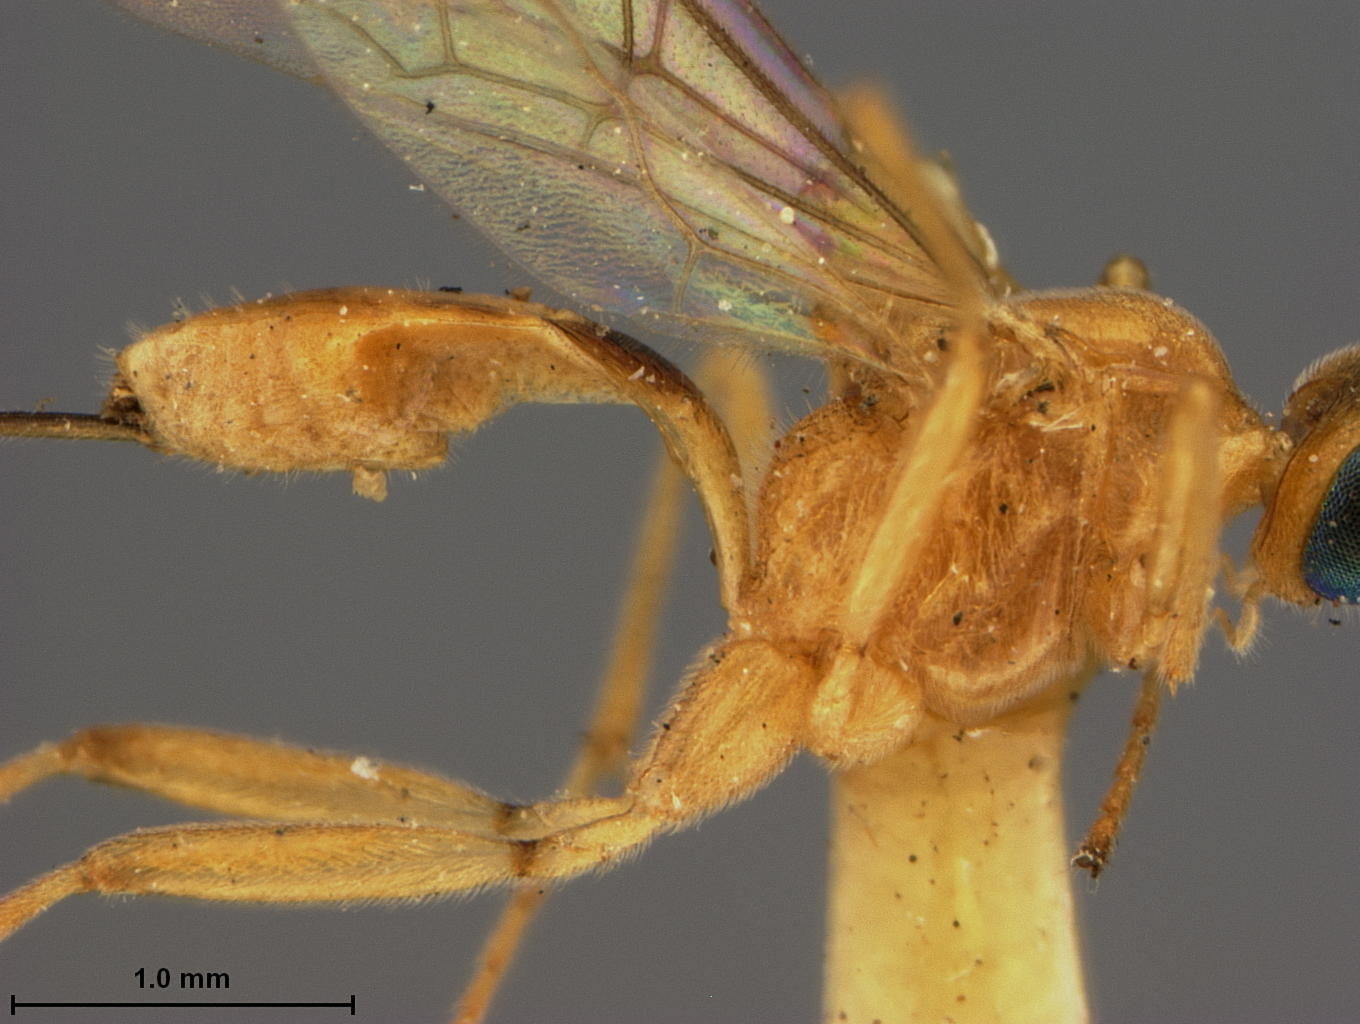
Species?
Meteorus euchromiae
